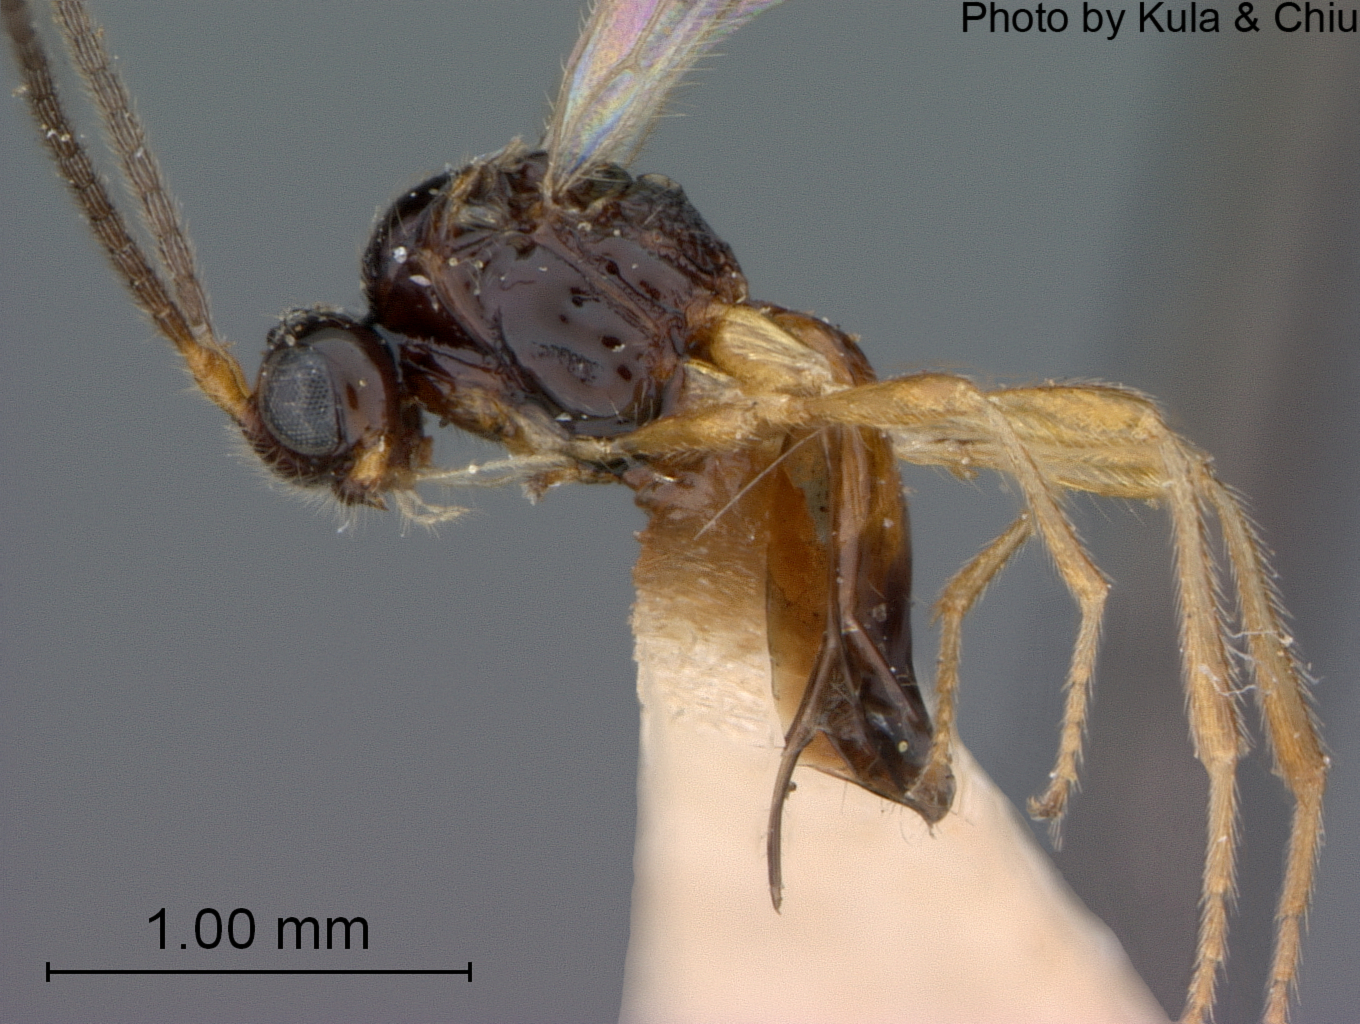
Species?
Aspilota brachybasis
